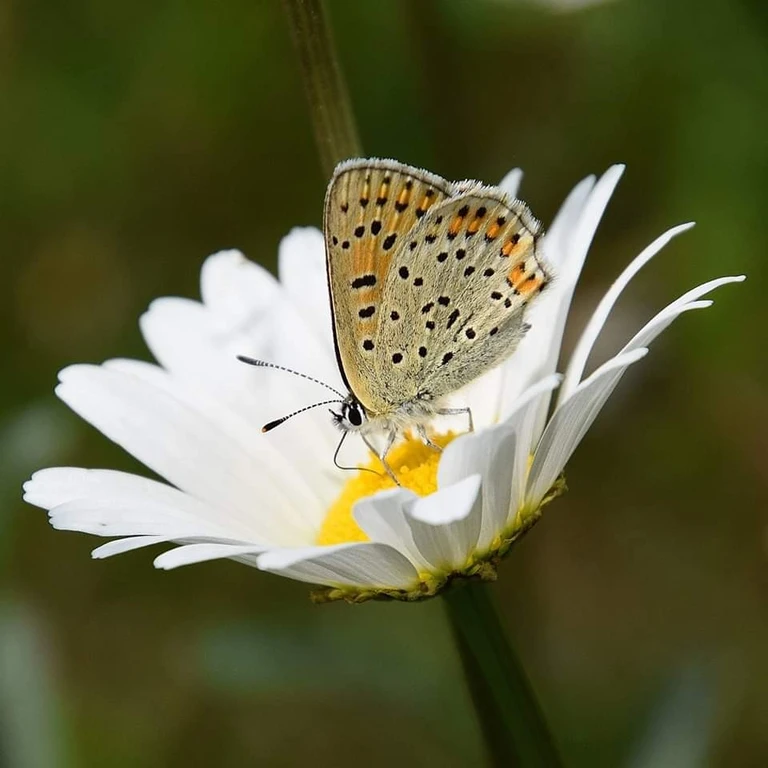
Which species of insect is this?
Lycaena tityrus (also Loweia tityrus)
